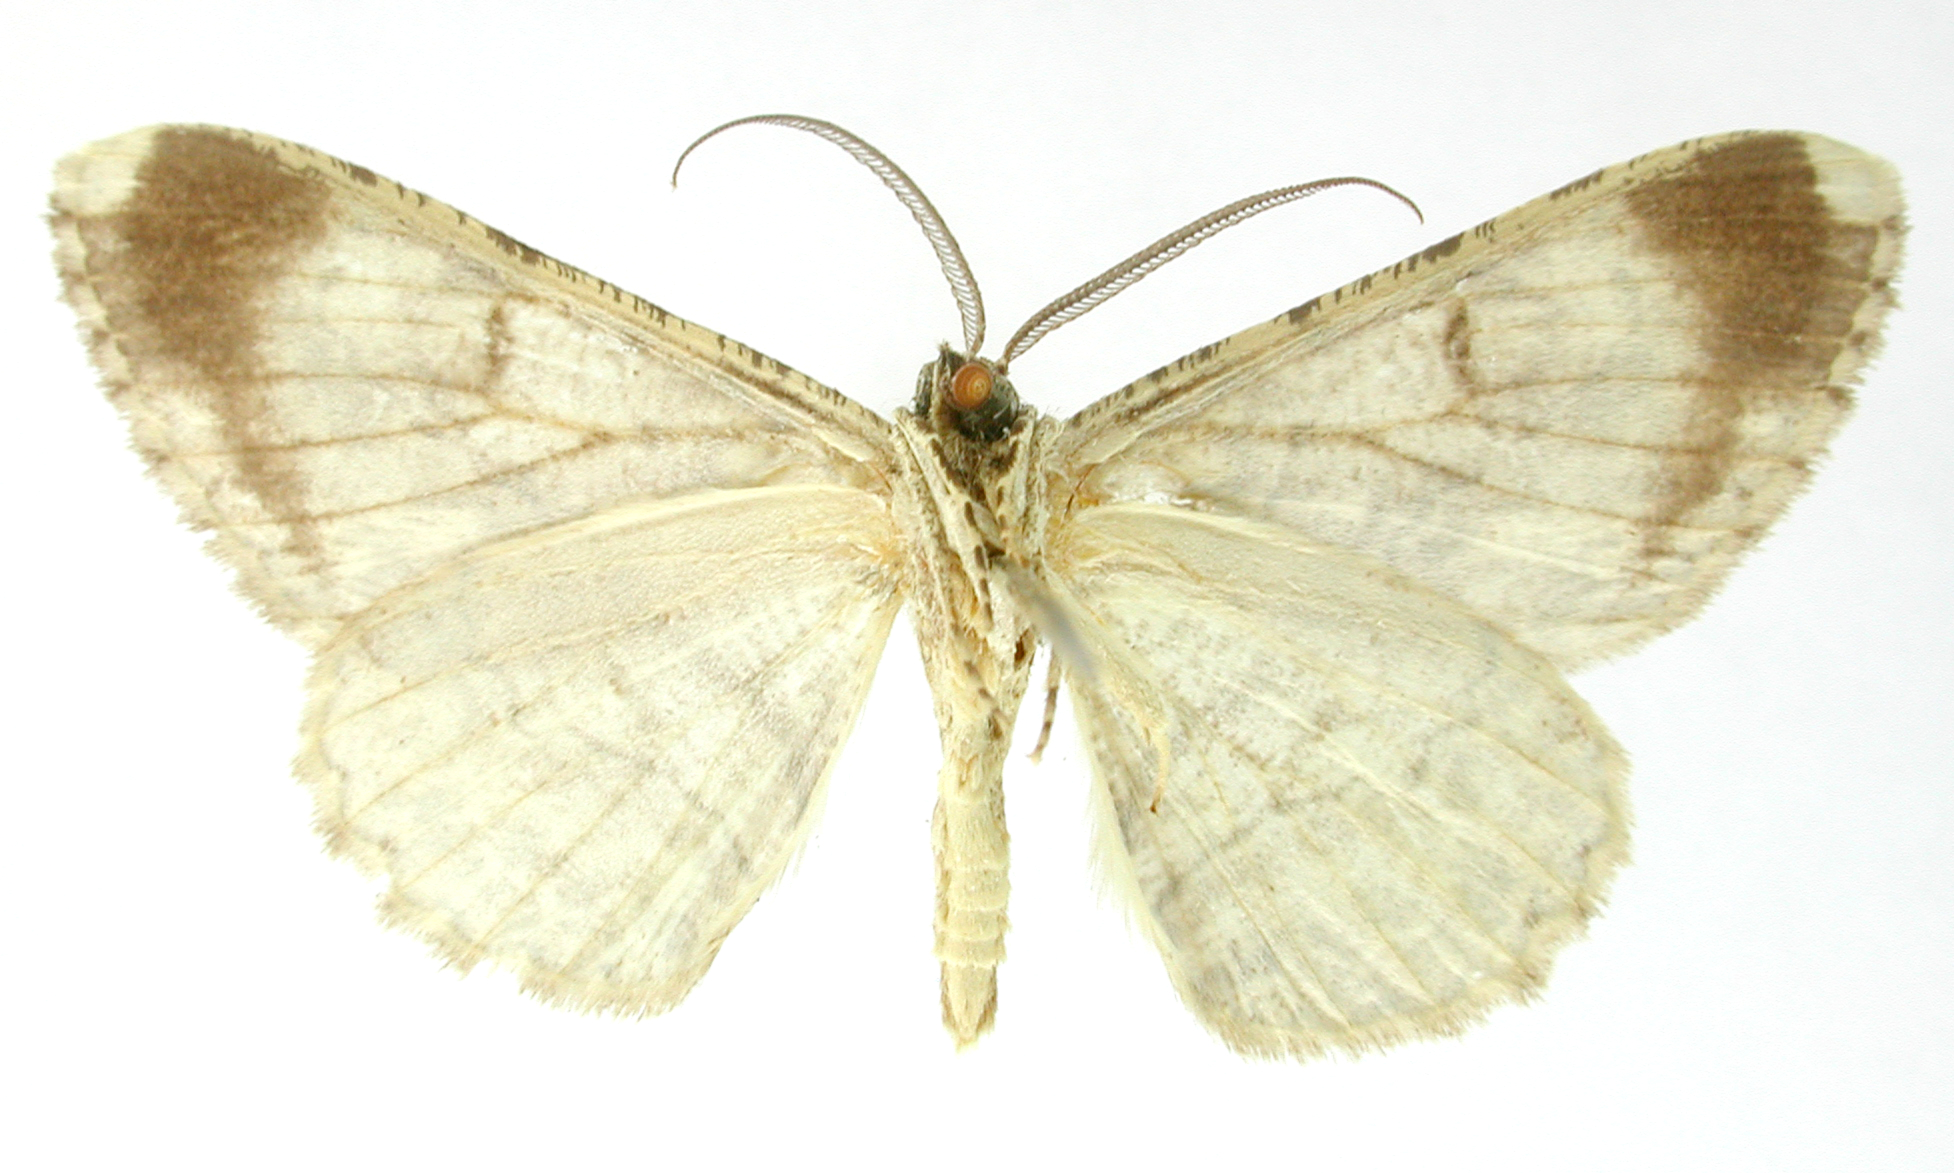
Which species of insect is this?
Boarmia cariaria
